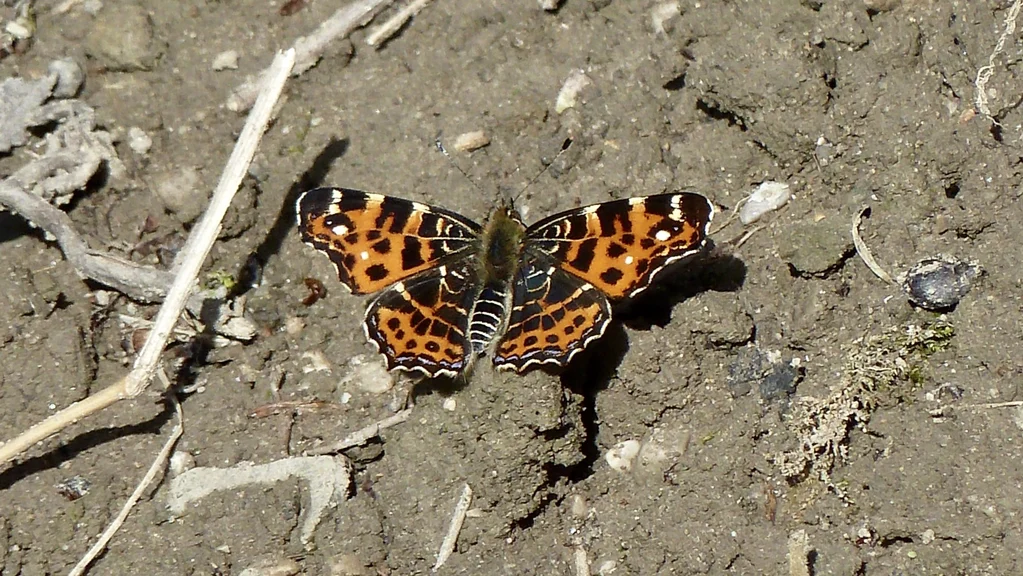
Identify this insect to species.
Araschnia levana
